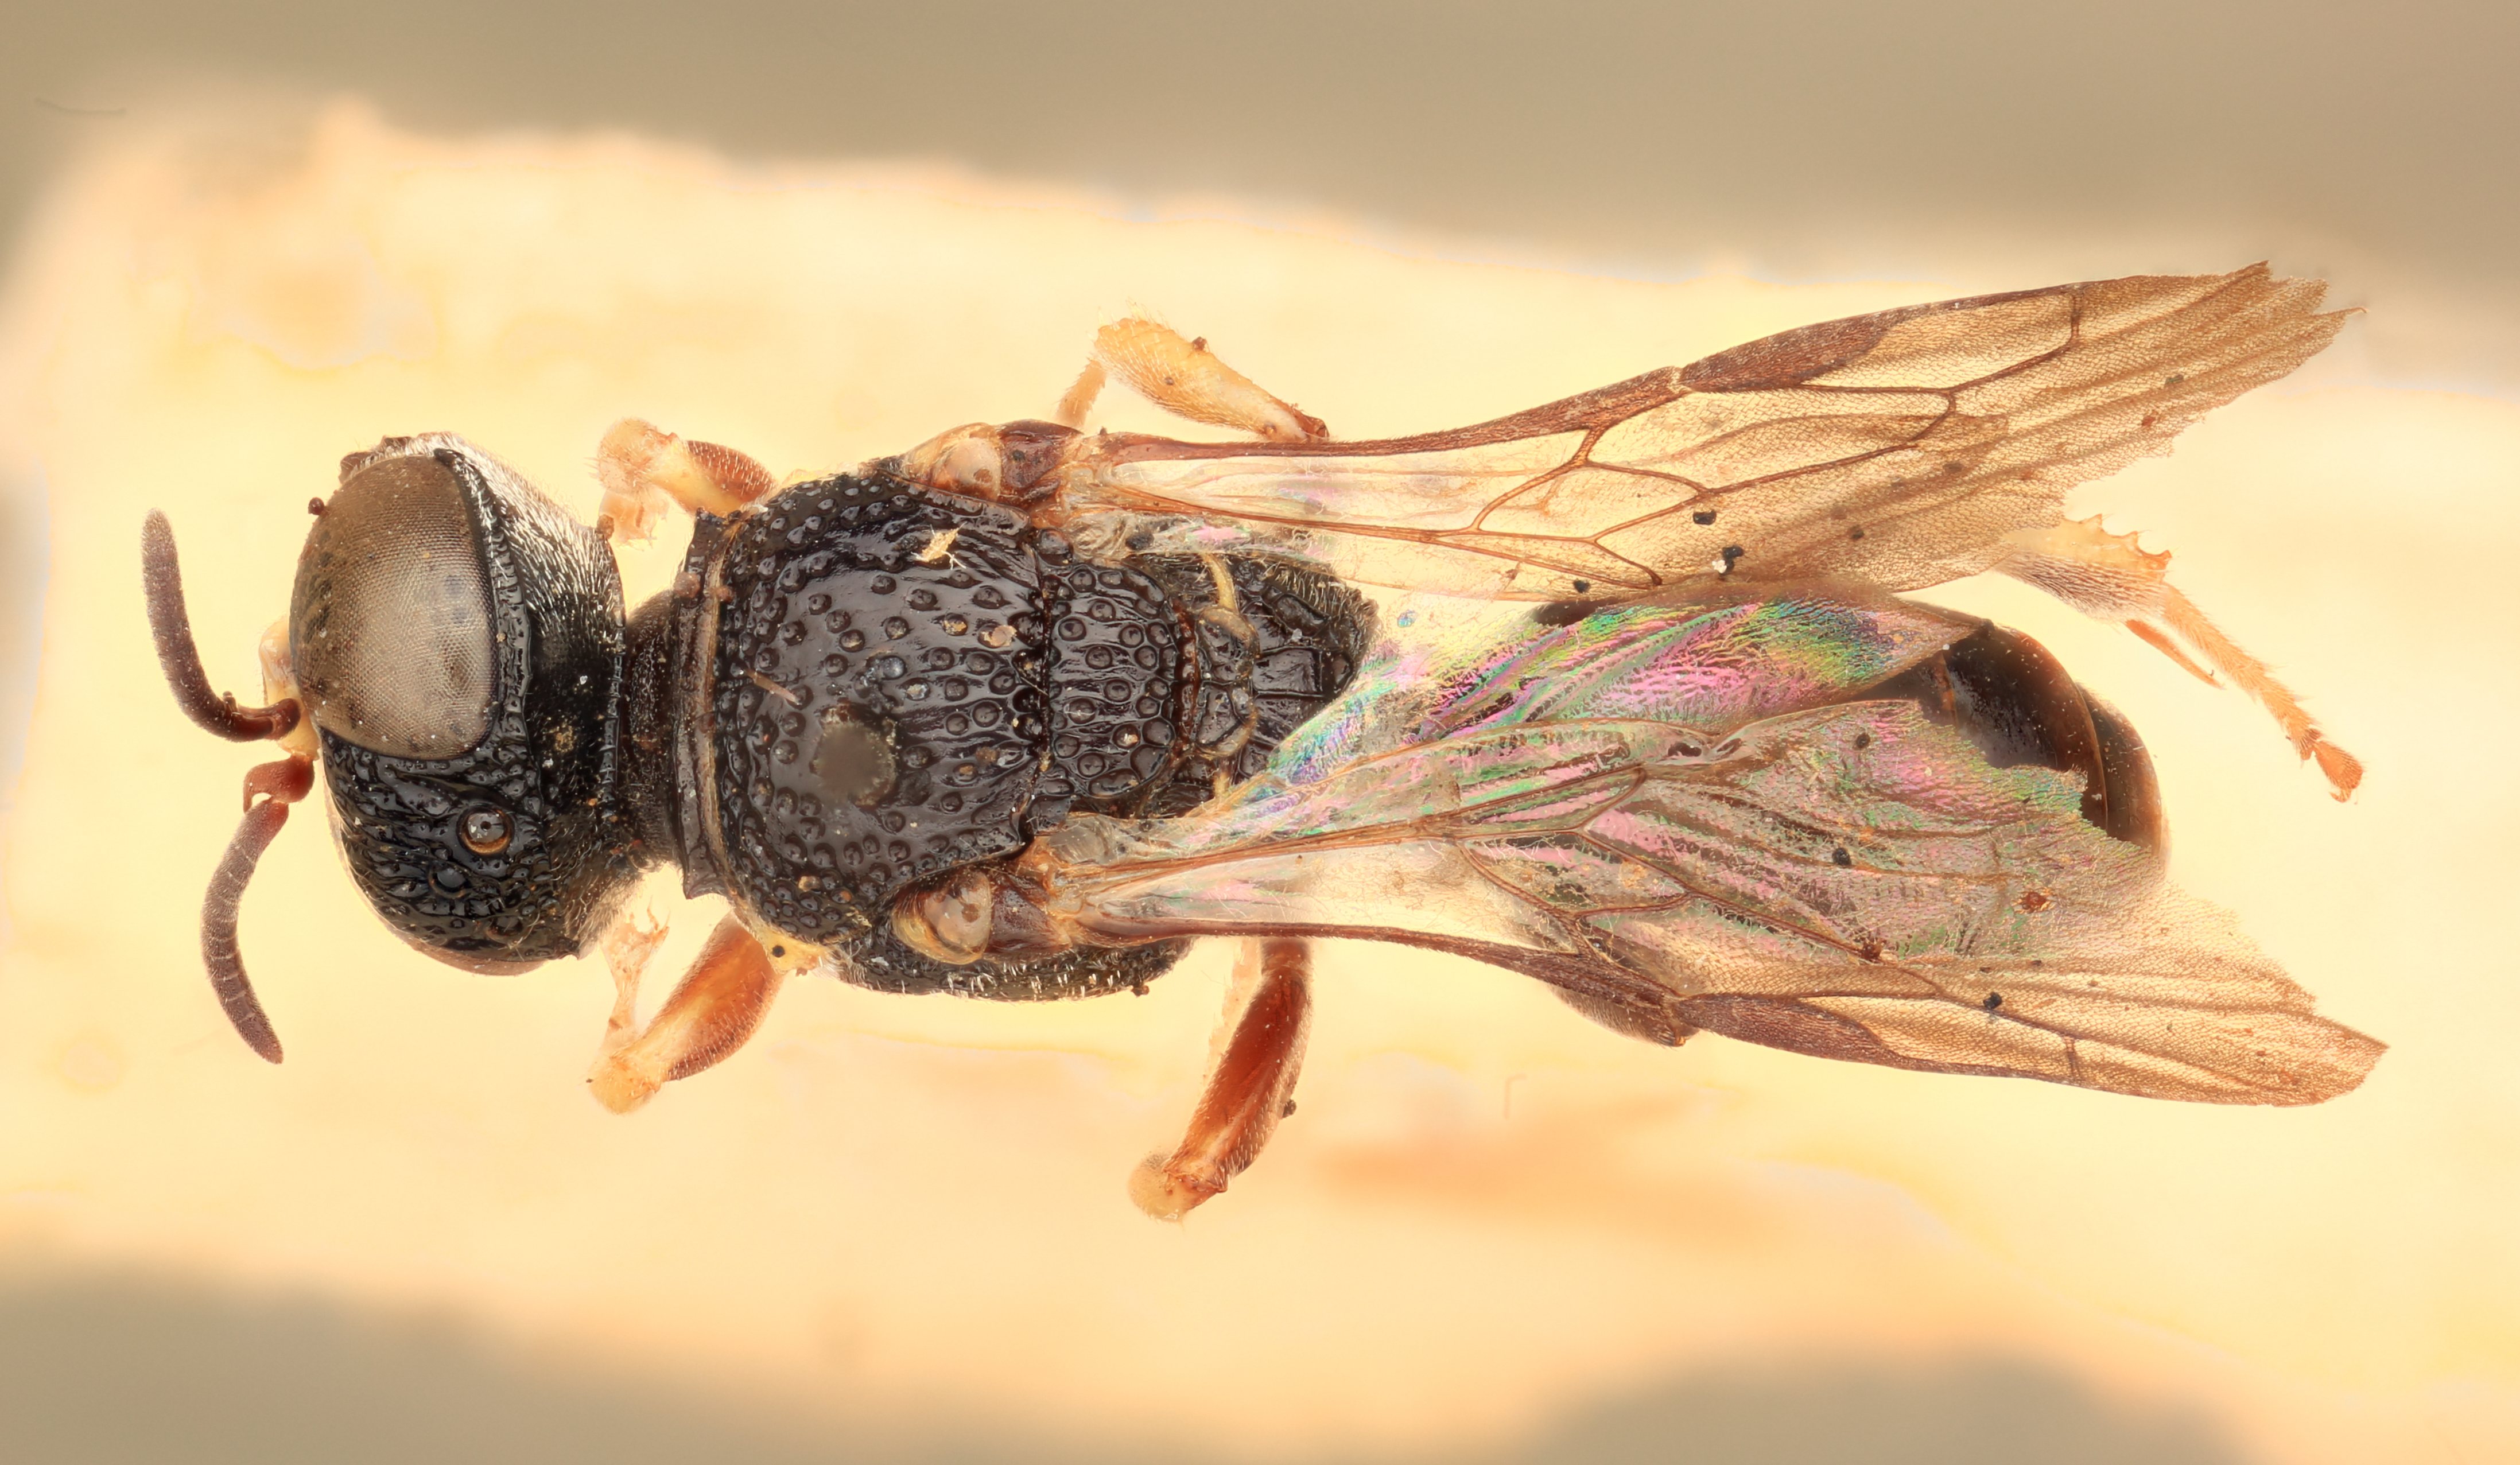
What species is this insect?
Encopognathus acanthomerus
